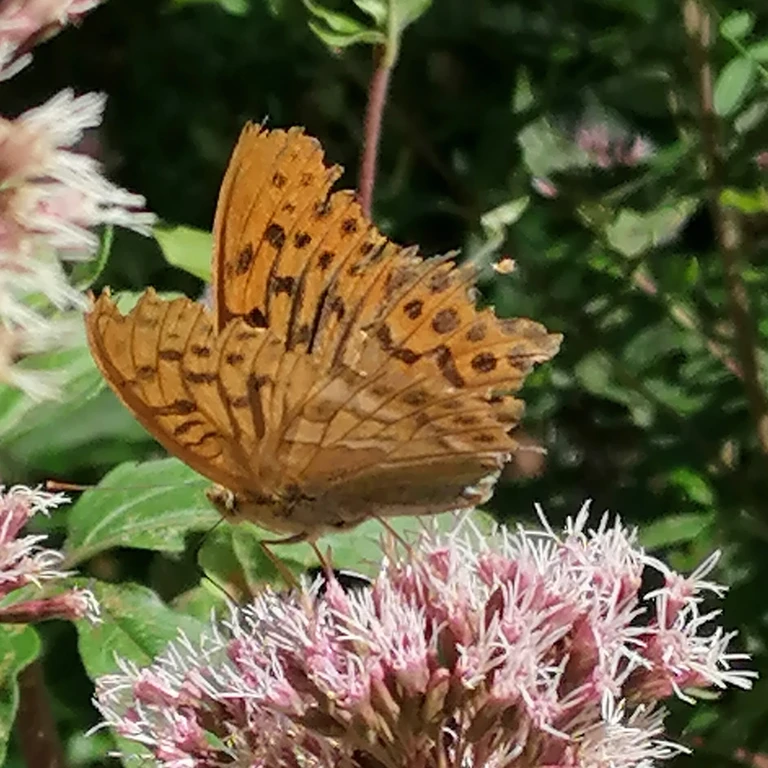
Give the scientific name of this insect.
Argynnis paphia
